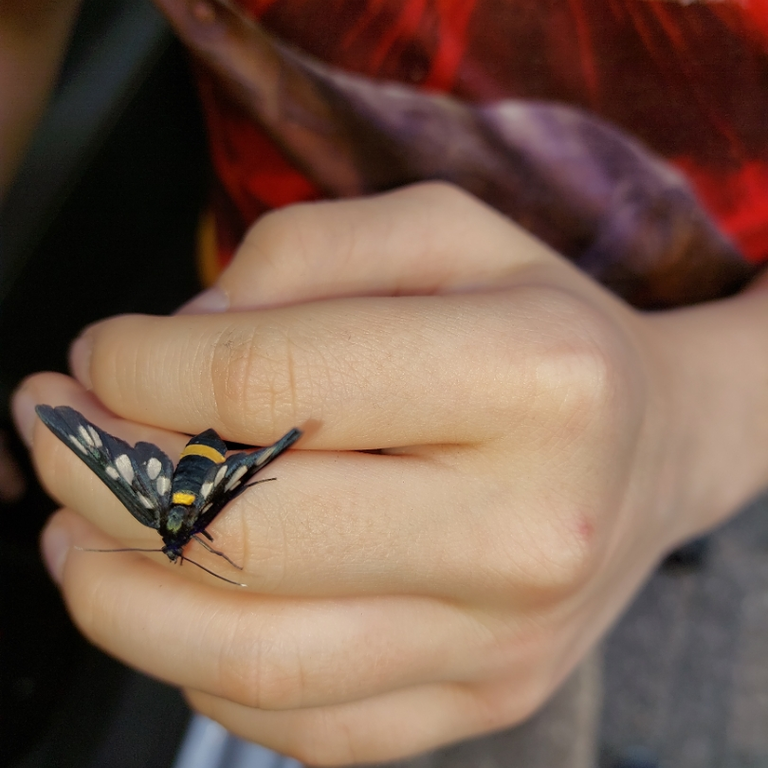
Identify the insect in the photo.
Amata phegea
